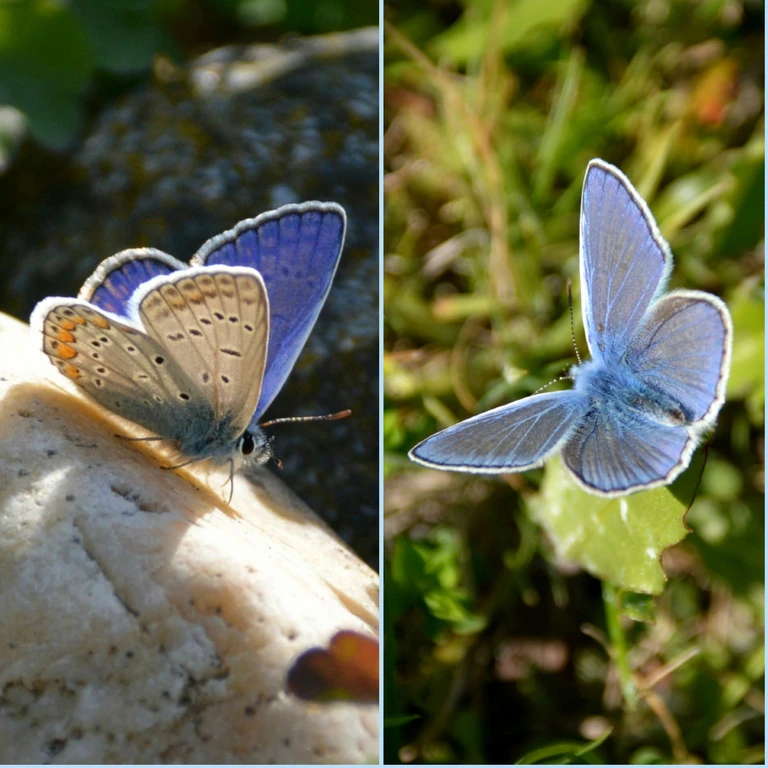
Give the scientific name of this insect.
Polyommatus icarus
